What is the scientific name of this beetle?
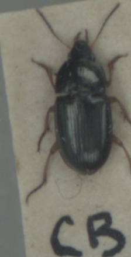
Amara familiaris
